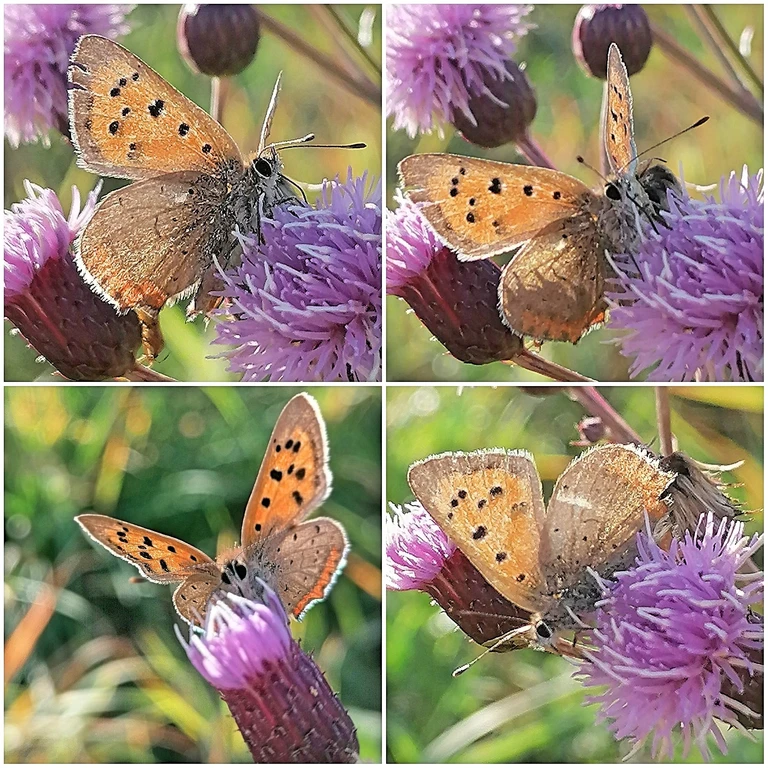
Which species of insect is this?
Lycaena phlaeas
